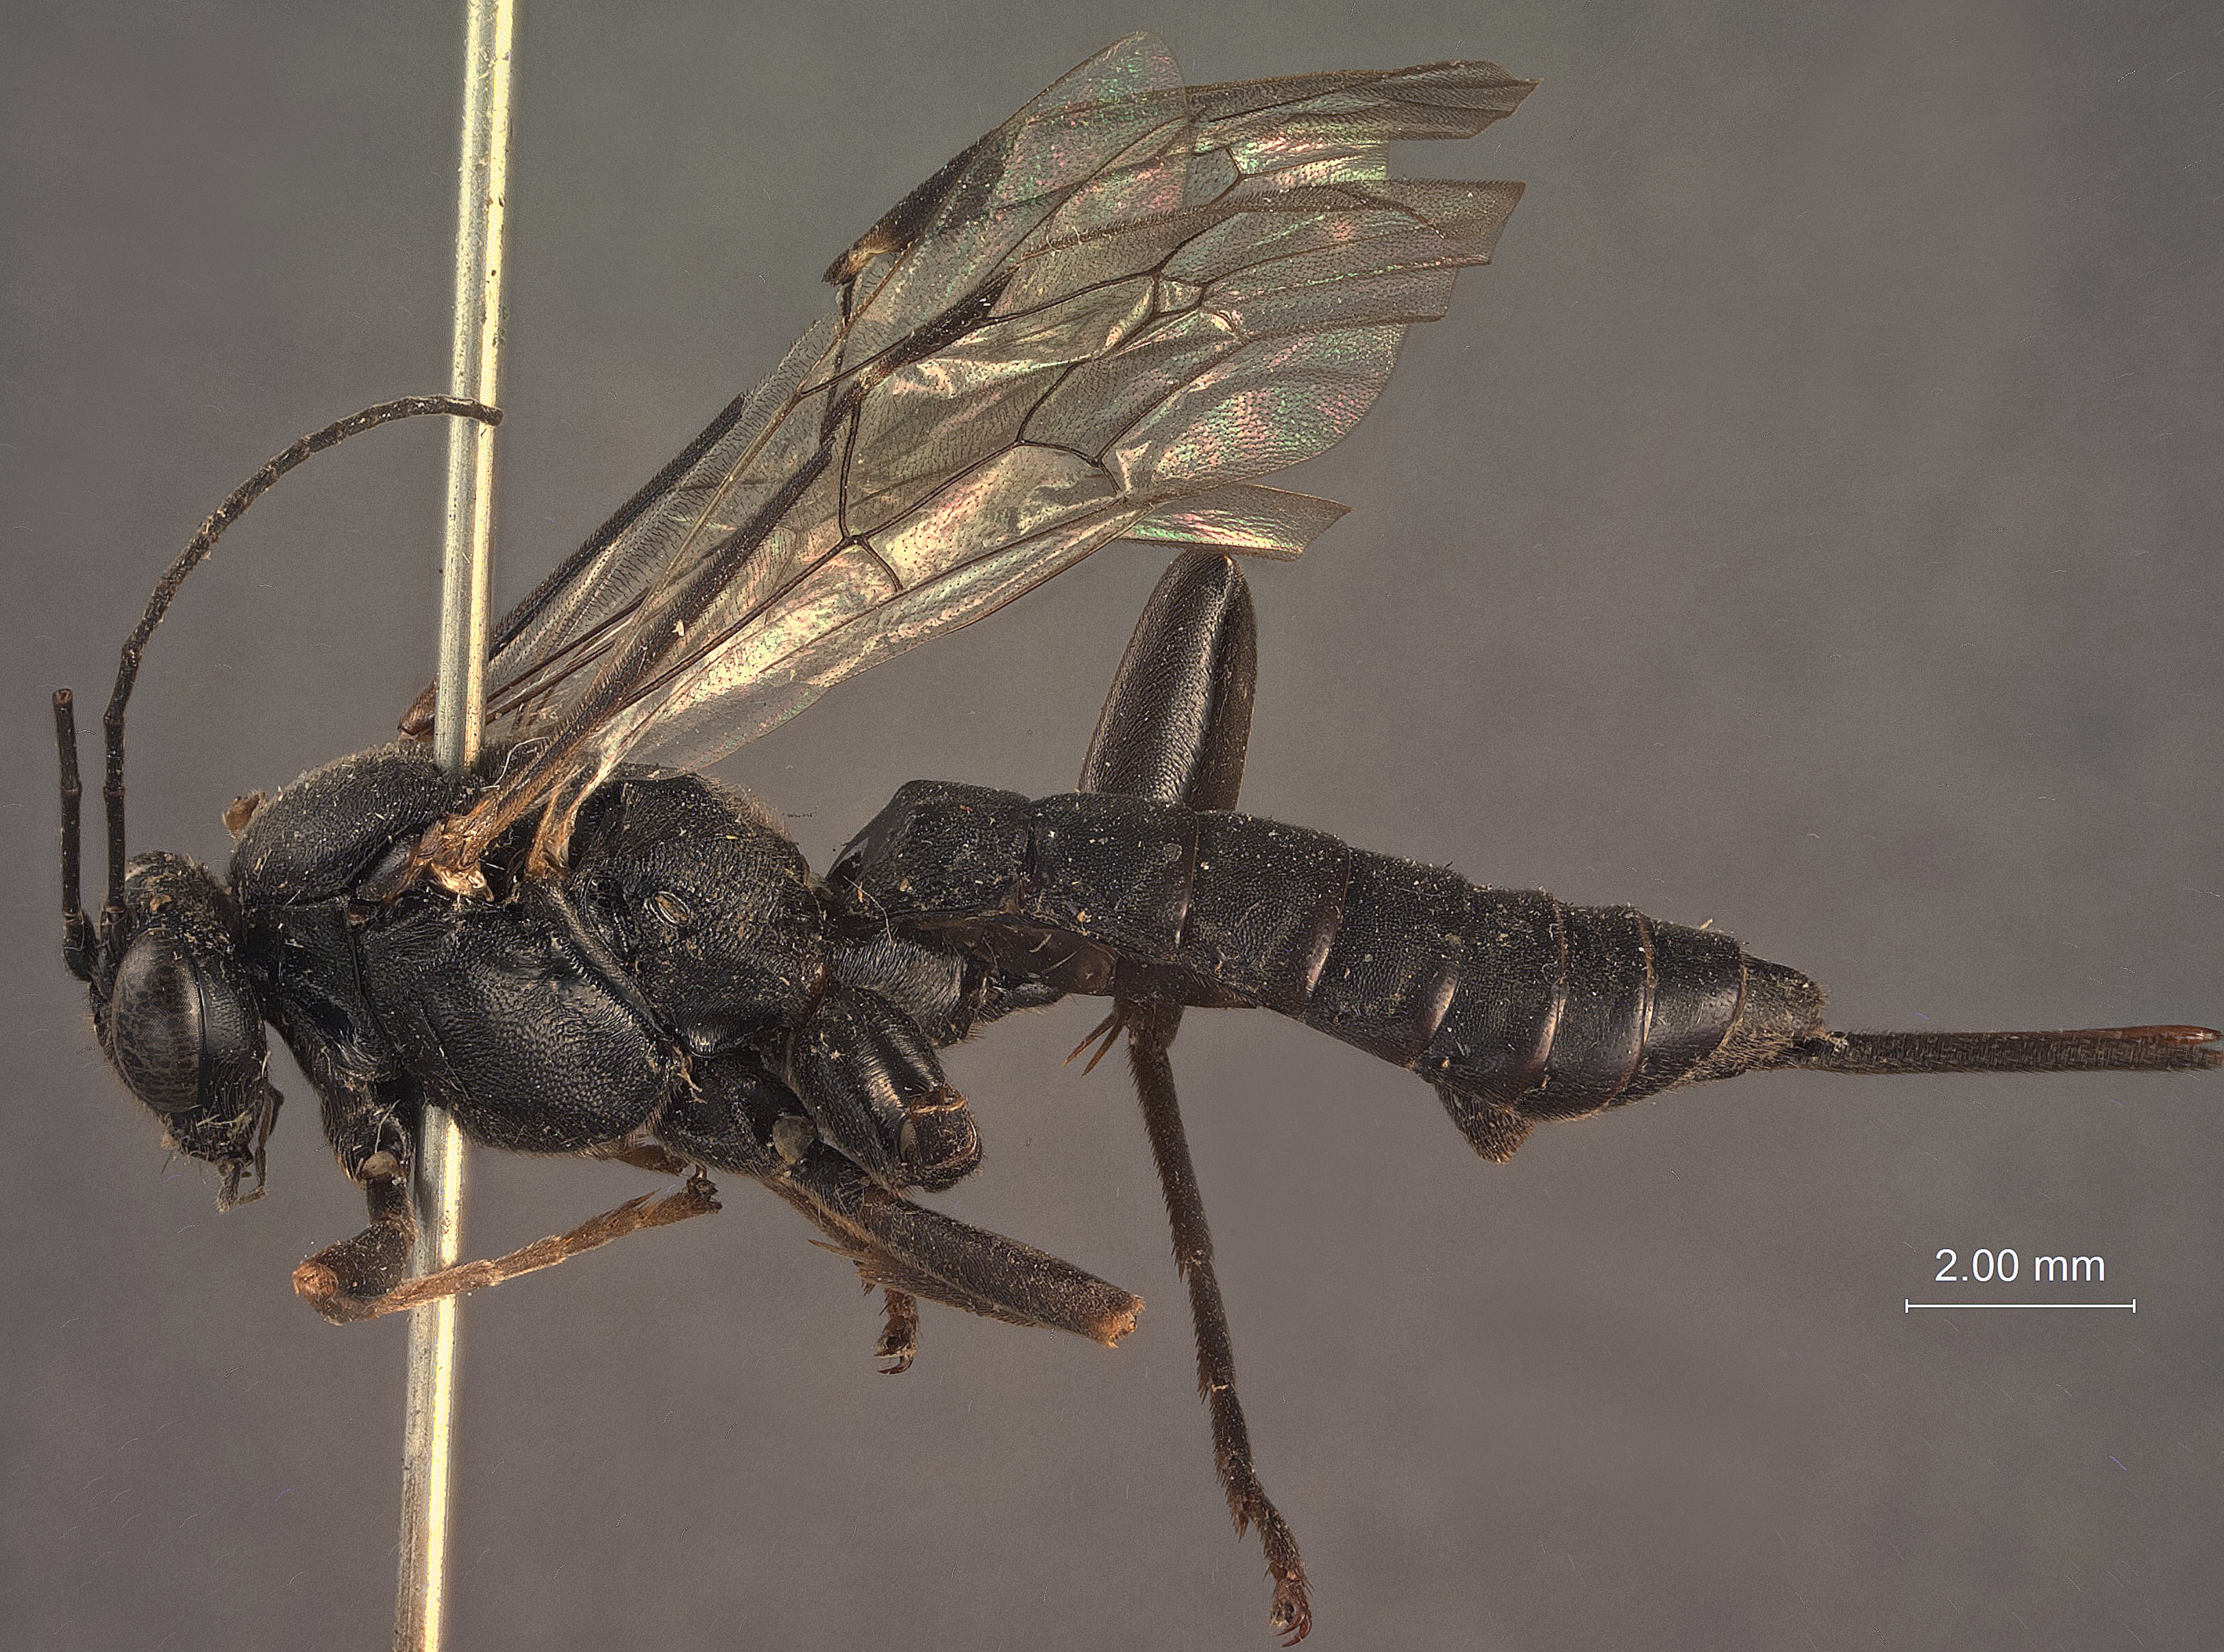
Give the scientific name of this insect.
Pimpla pluto
